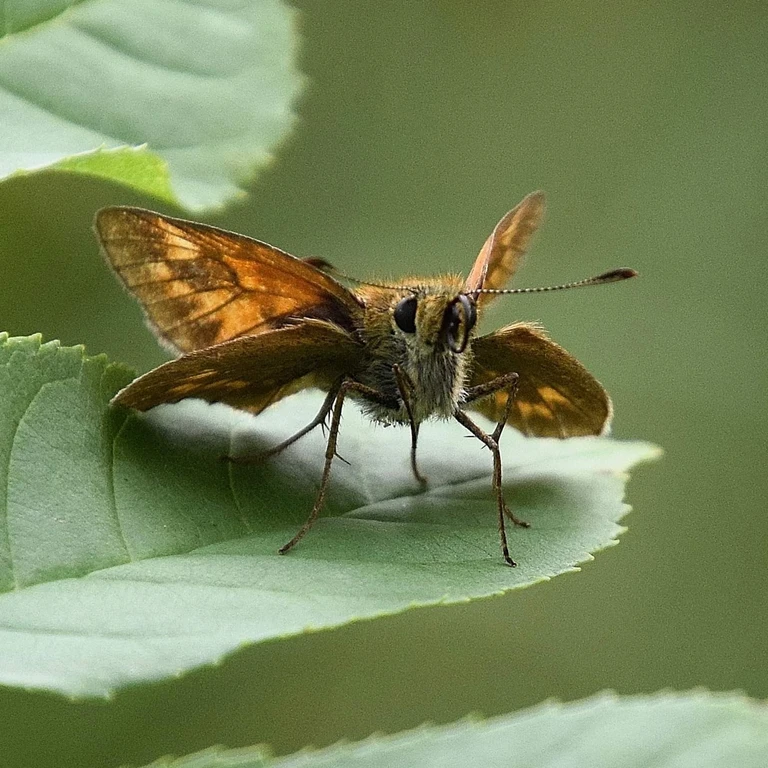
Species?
Ochlodes sylvanus (also Ochlodes venata)
